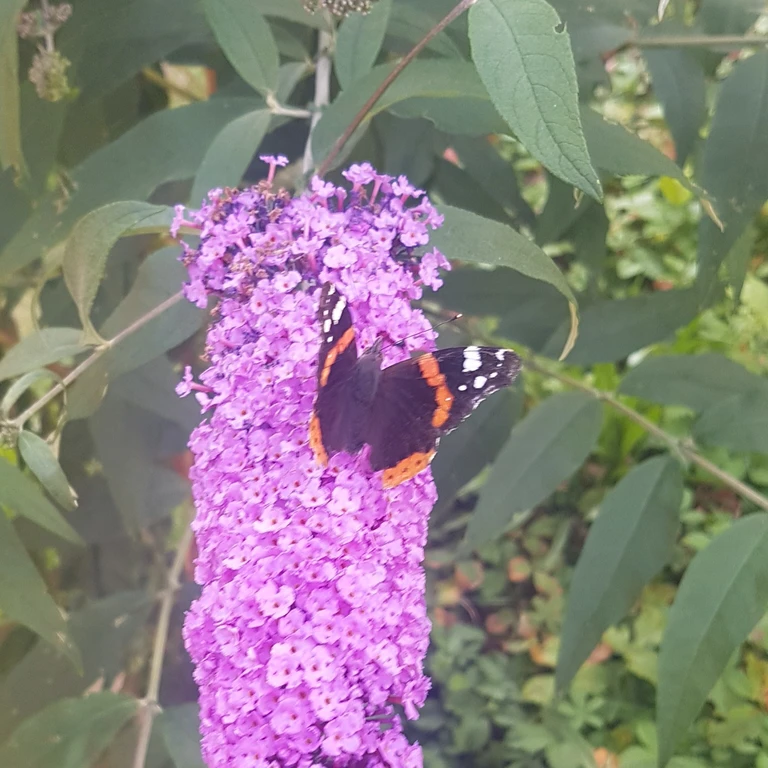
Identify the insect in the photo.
Vanessa atalanta
